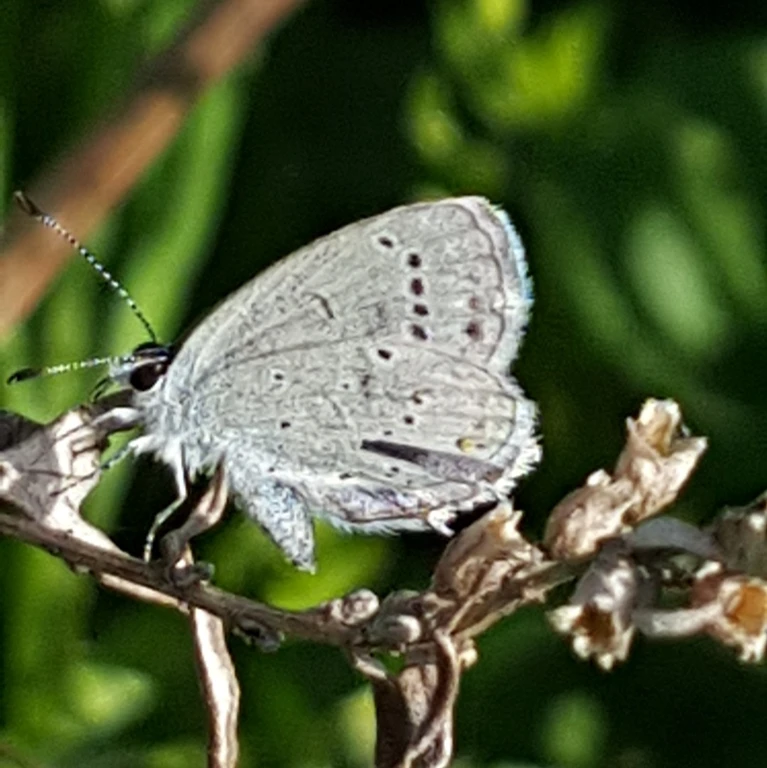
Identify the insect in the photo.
Cupido argiades (also Elkalyce argiades)
